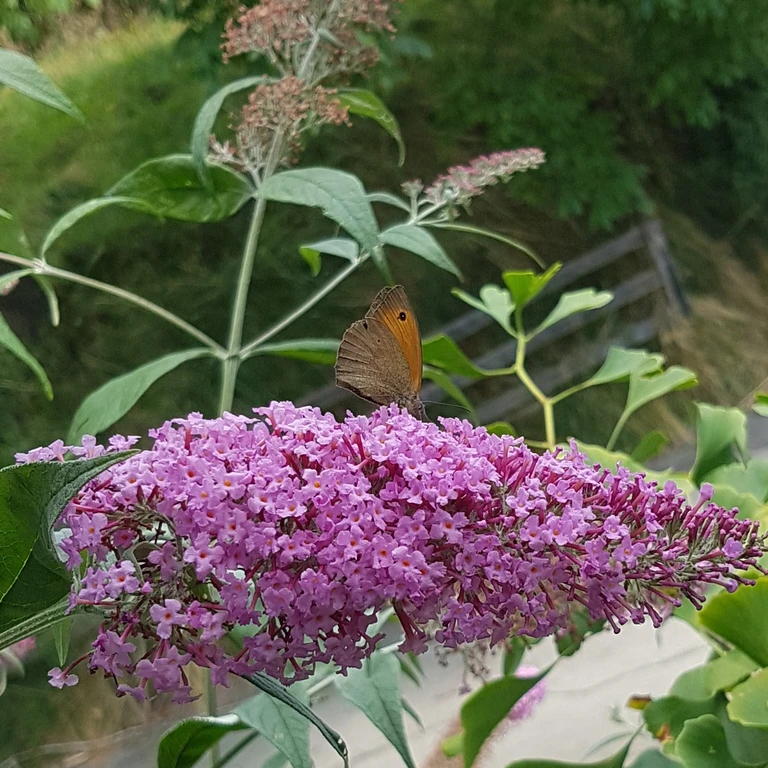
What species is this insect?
Maniola jurtina
